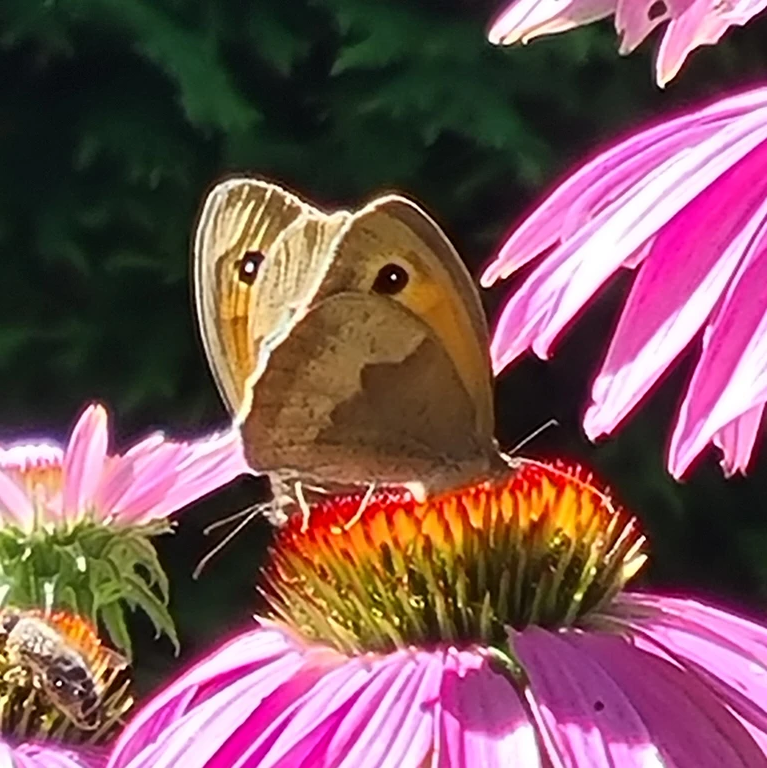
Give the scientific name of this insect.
Maniola jurtina
